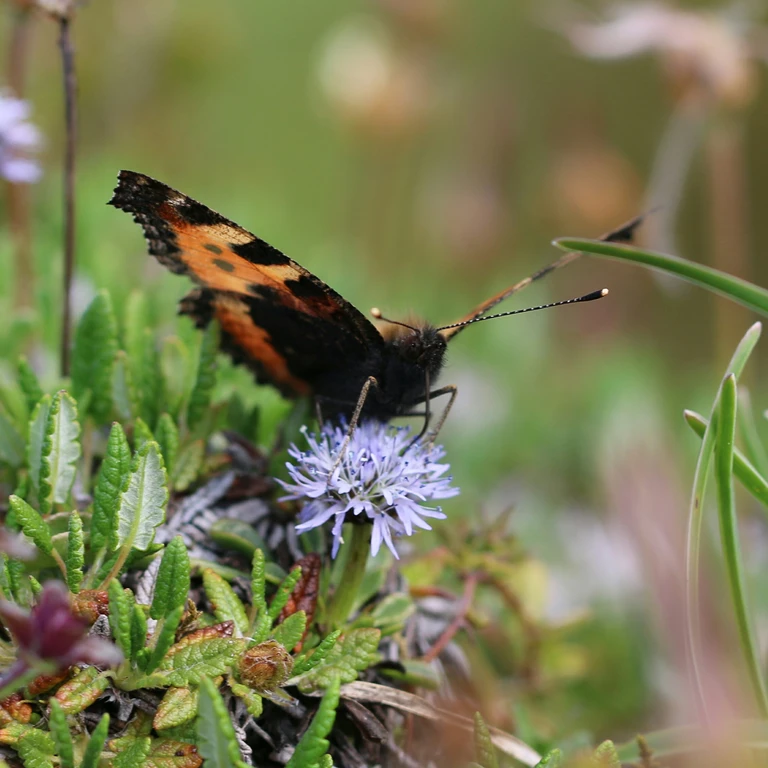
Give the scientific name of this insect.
Aglais urticae
